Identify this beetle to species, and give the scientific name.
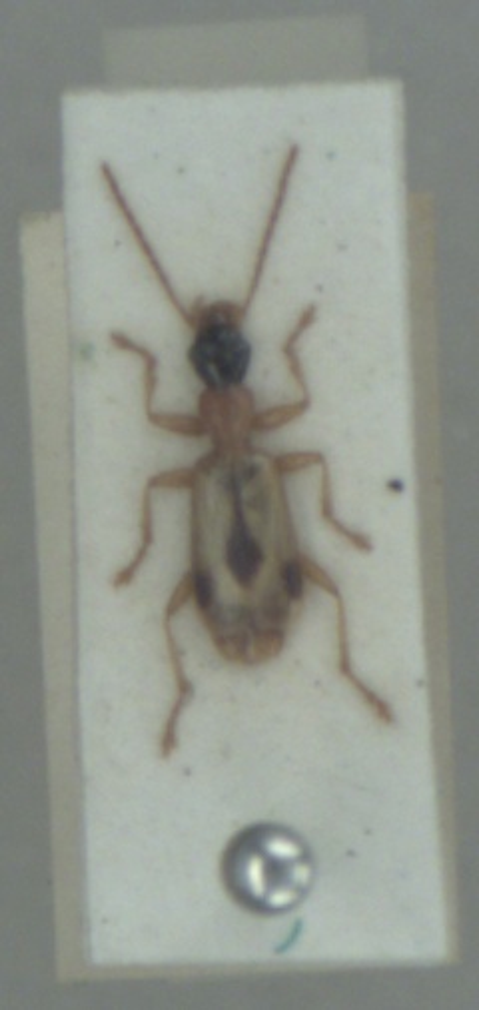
Demetrias imperialis
